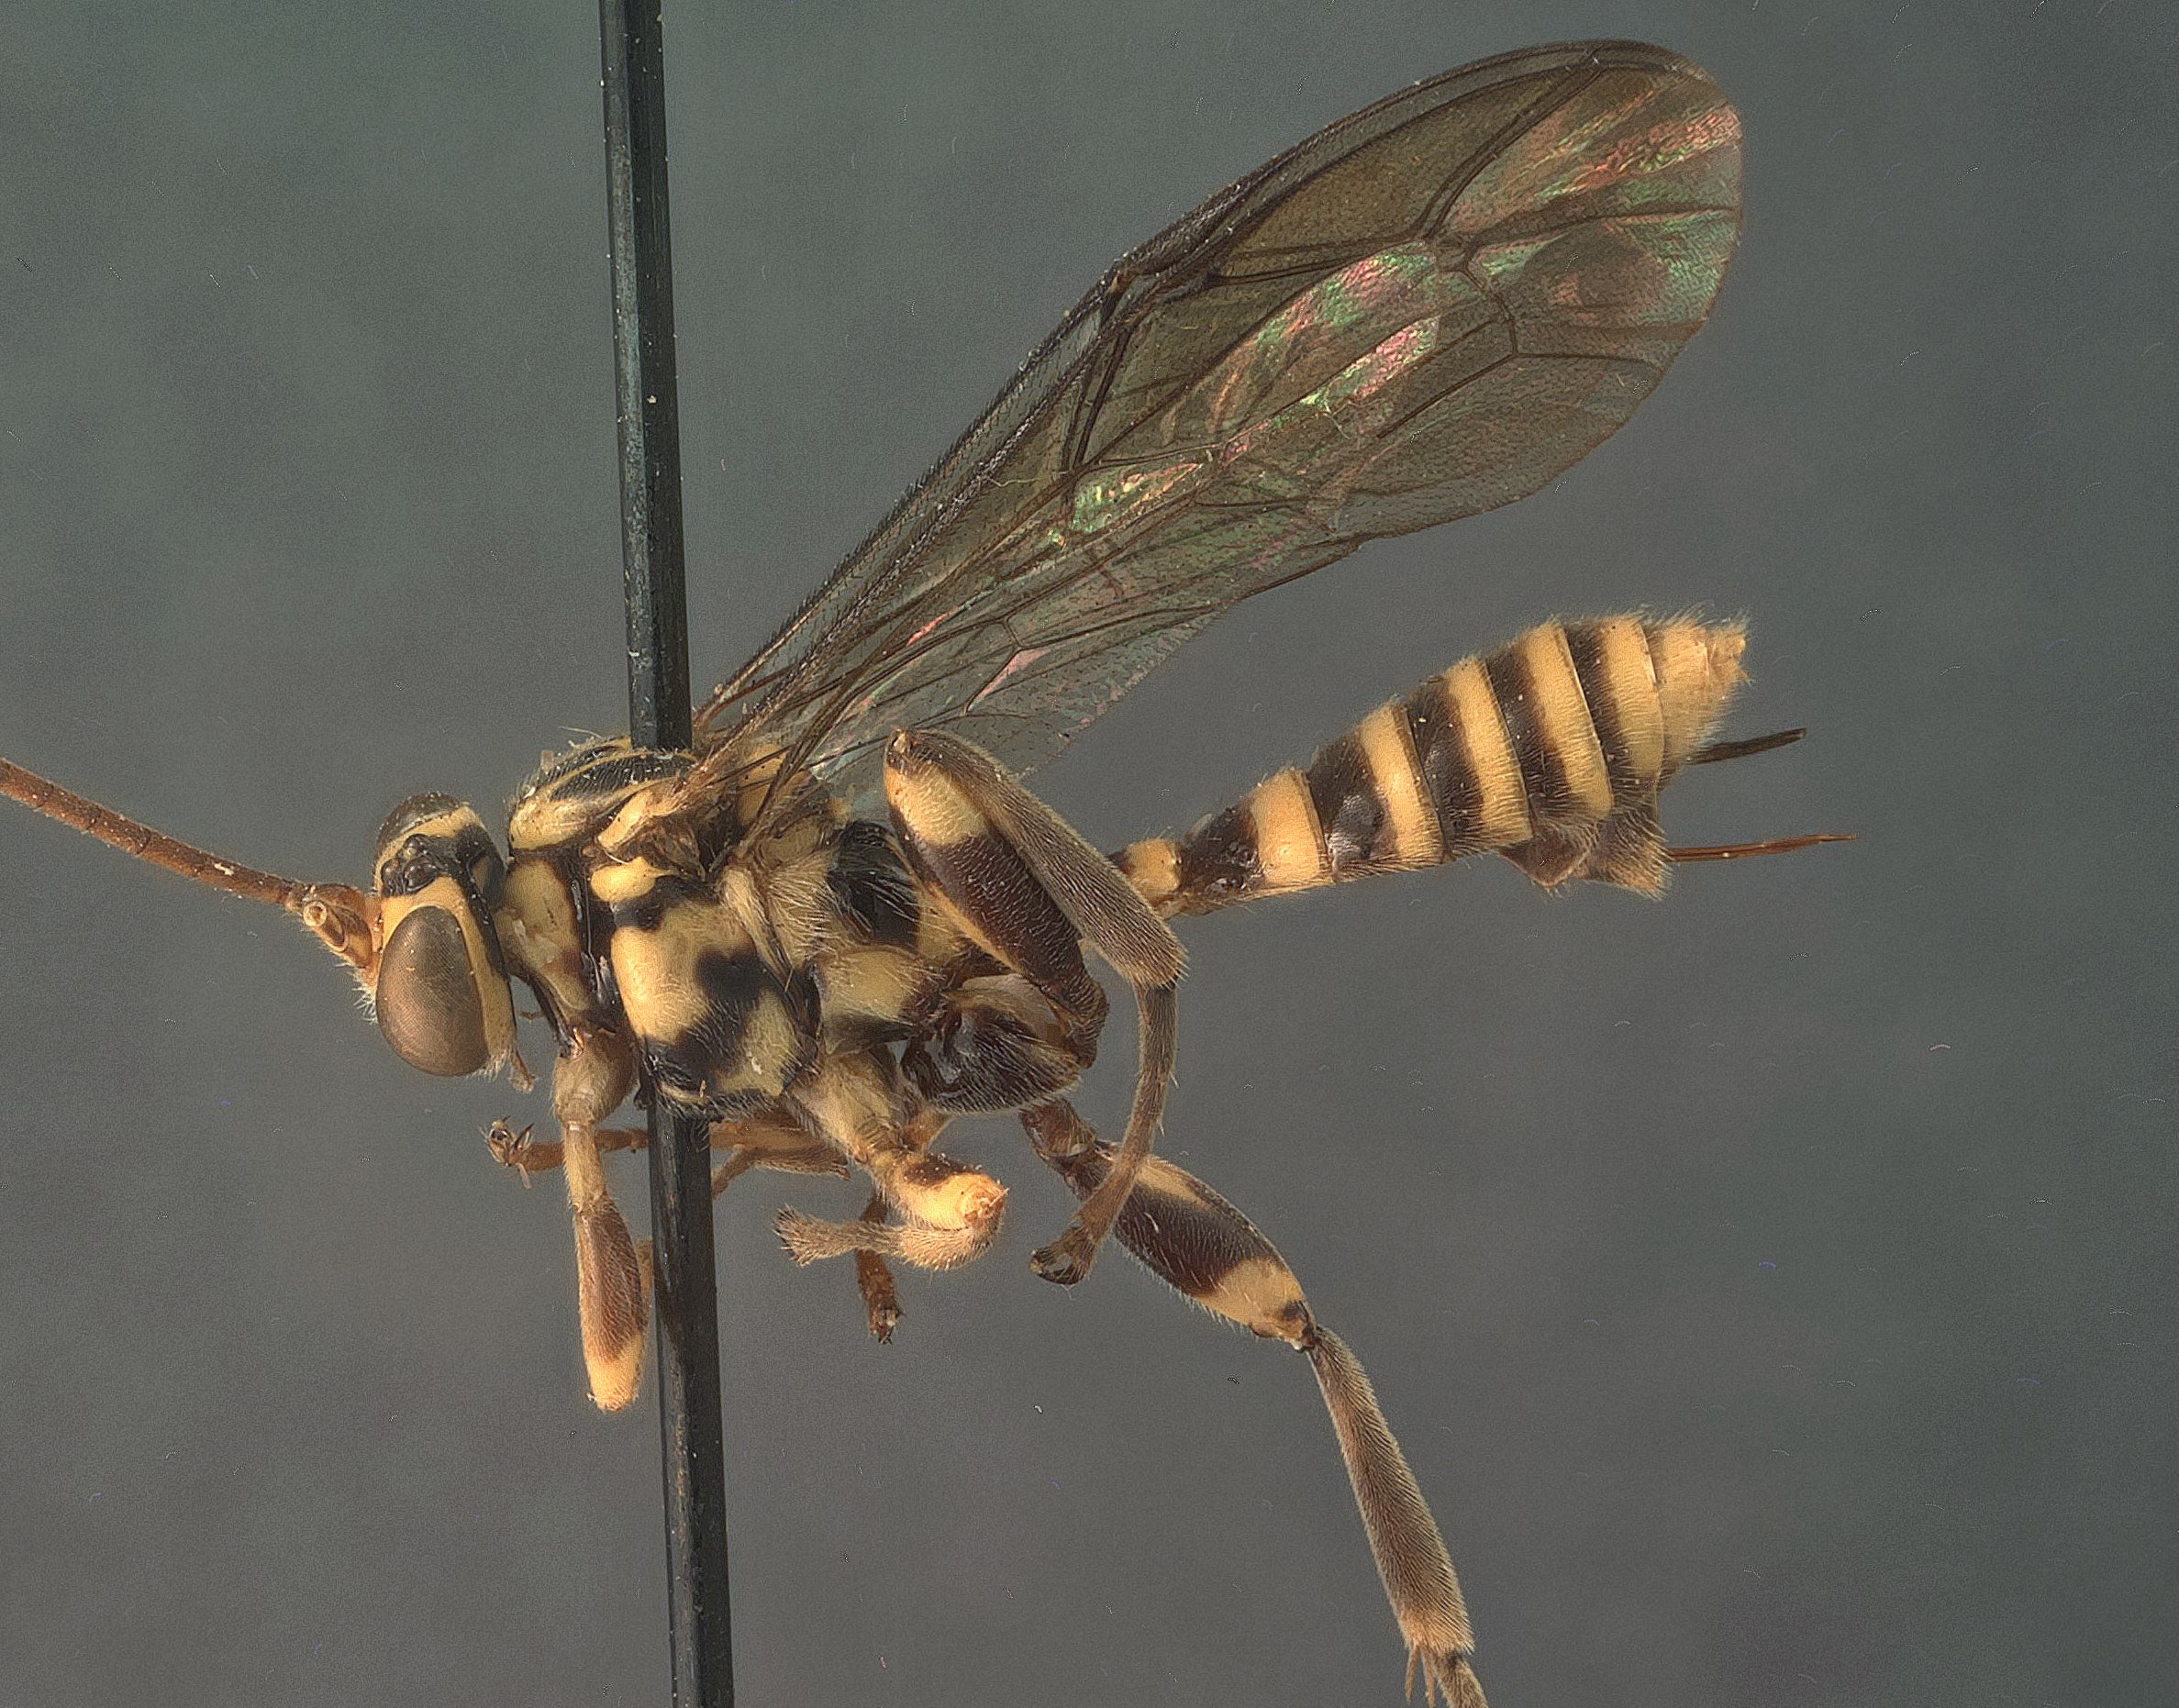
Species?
Theronia scutellata
